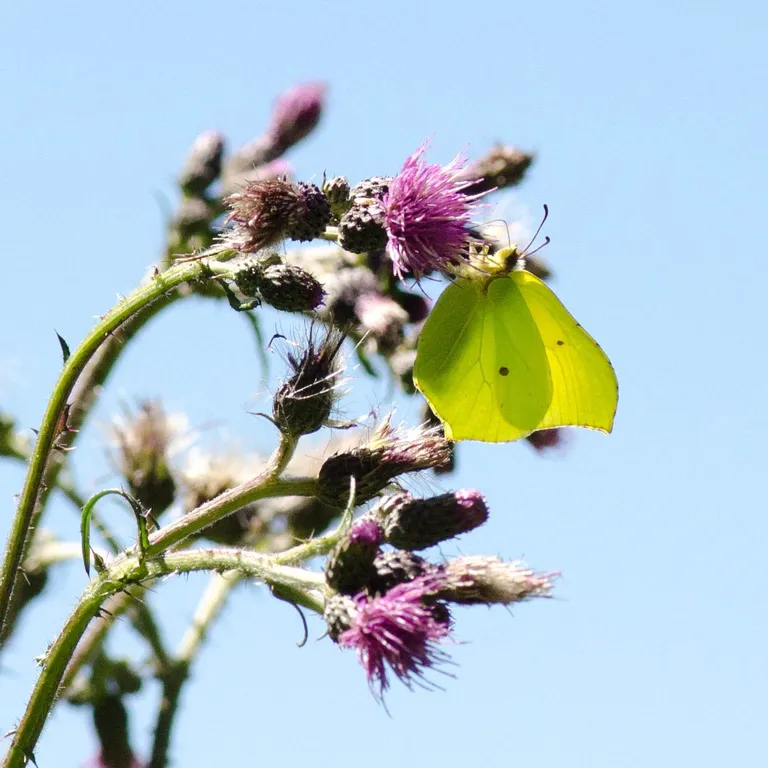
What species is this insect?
Gonepteryx rhamni
